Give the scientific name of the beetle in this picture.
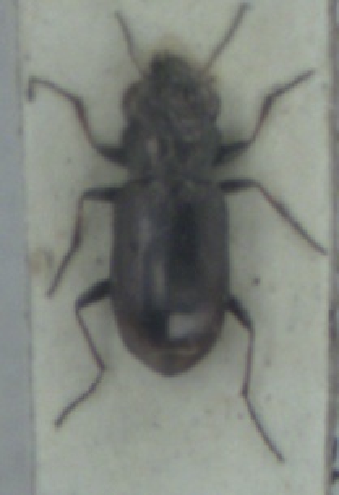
Notiophilus biguttatus
